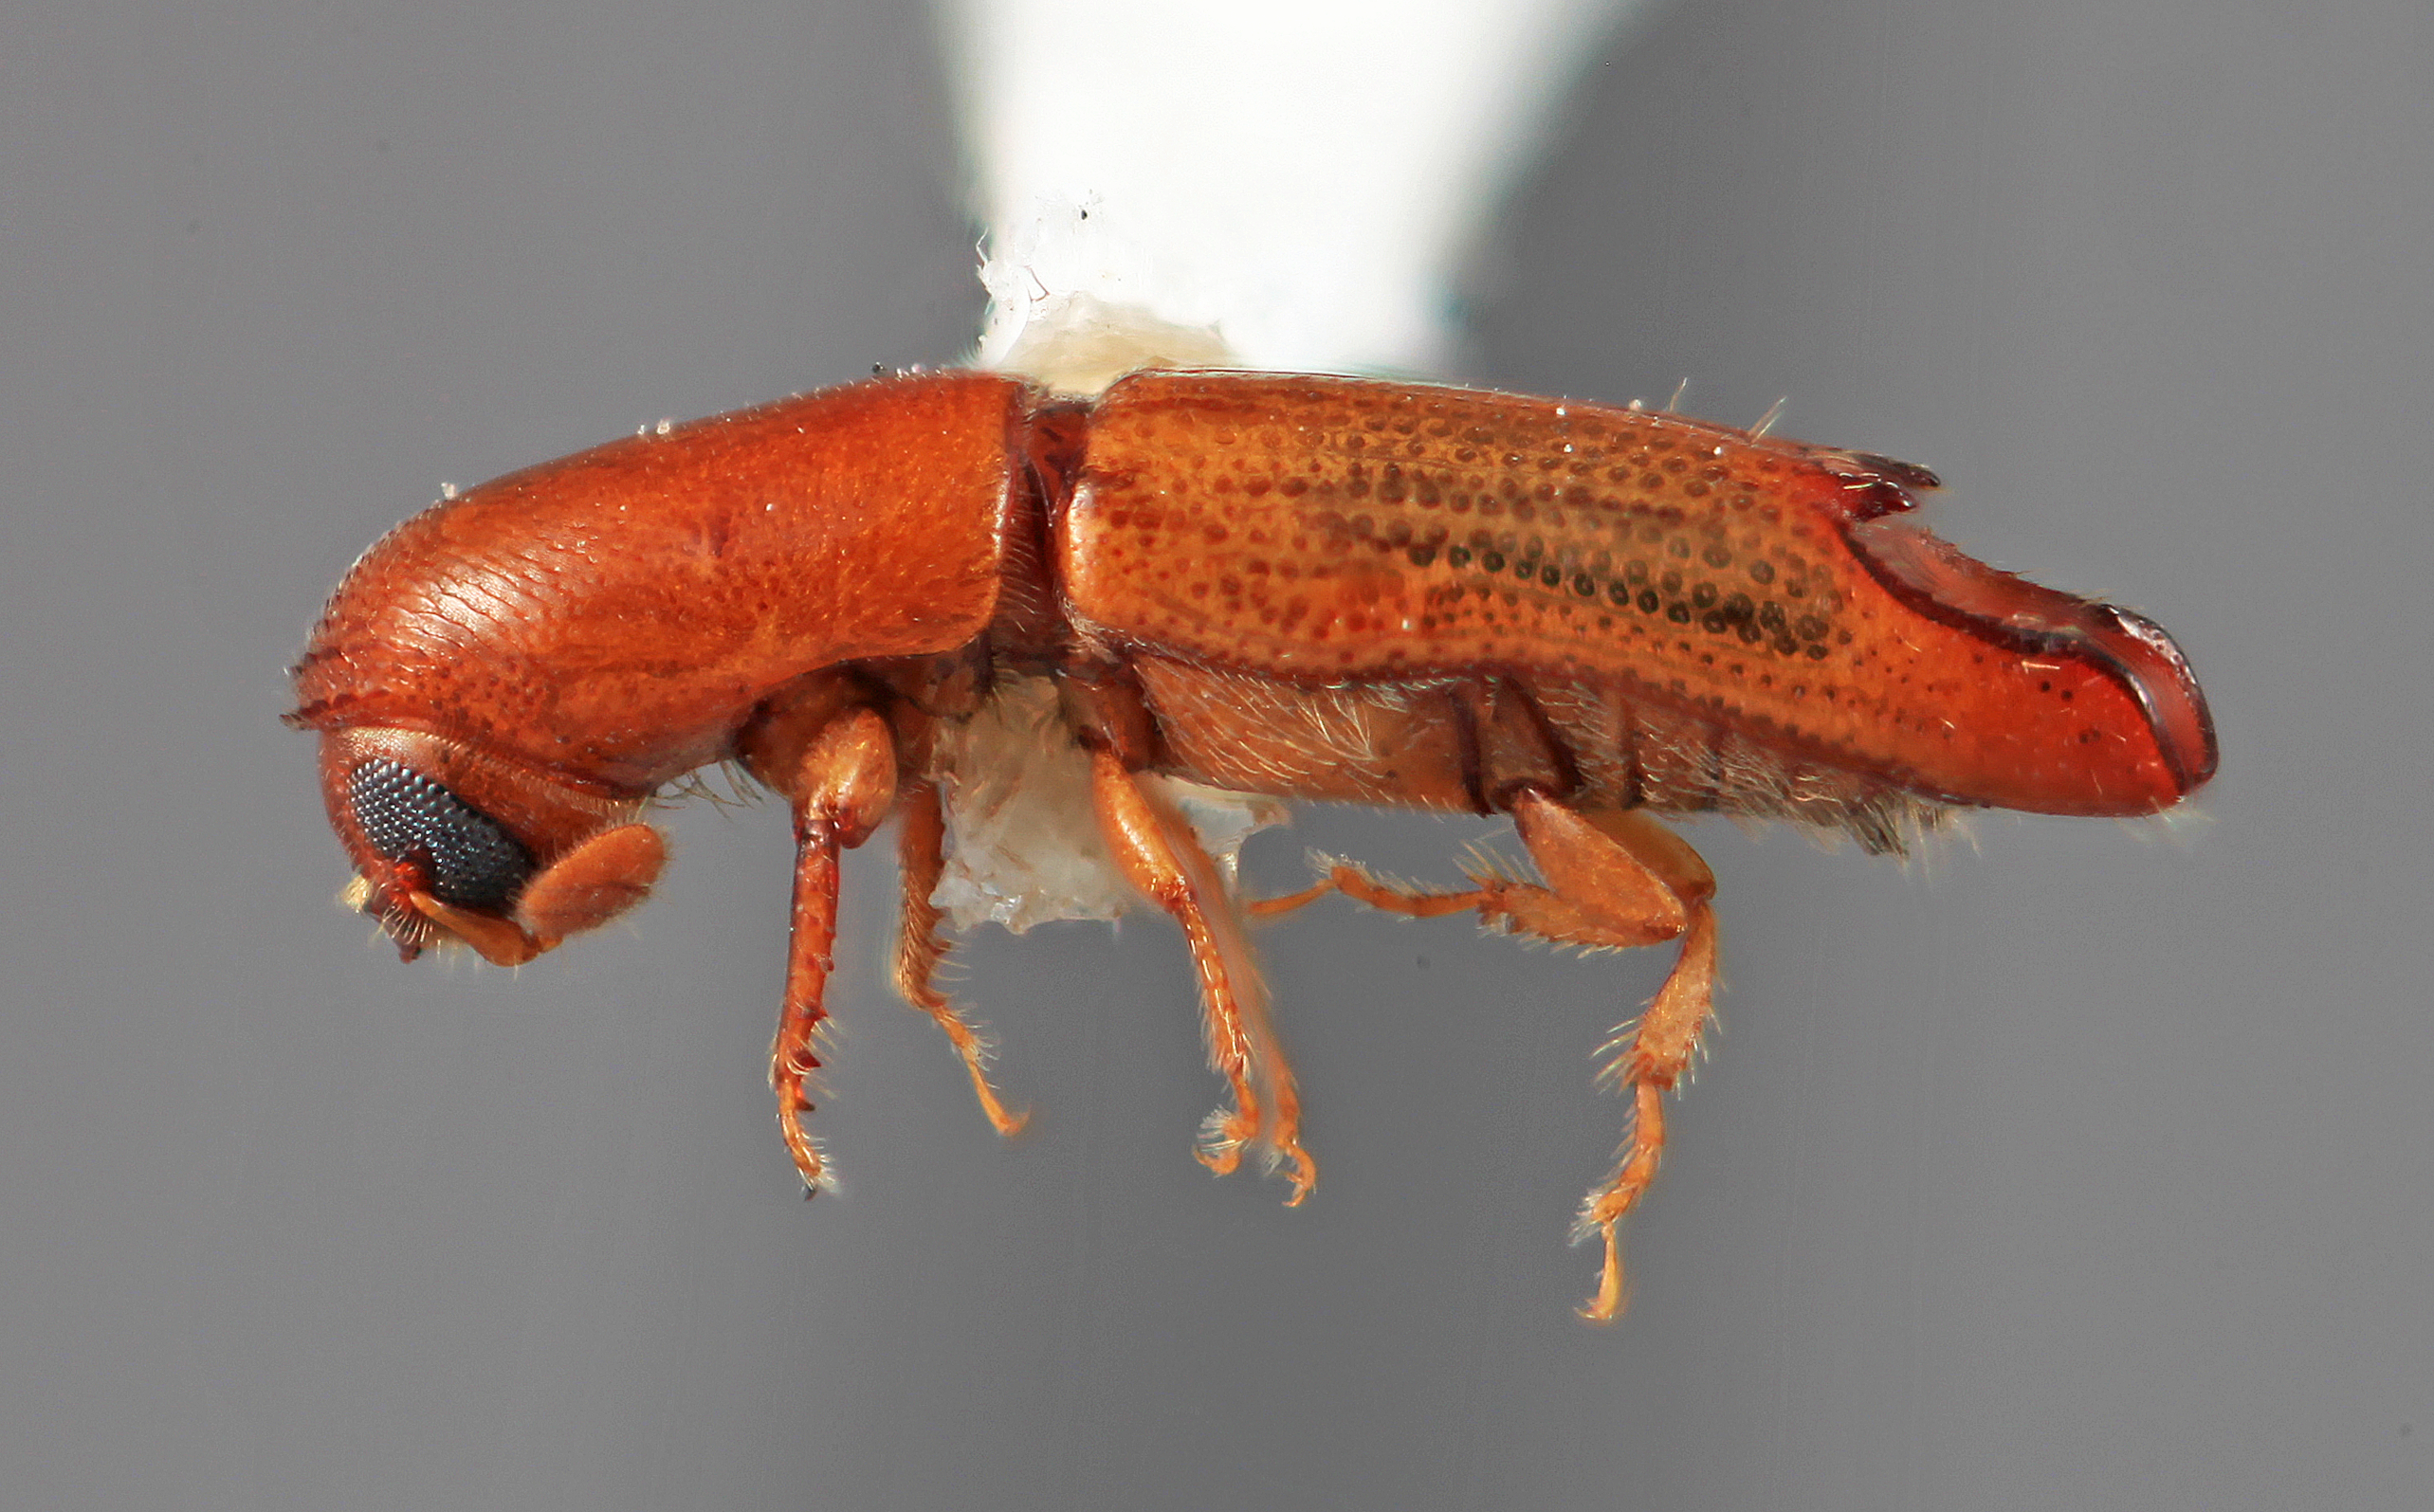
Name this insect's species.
Amphicranus cracens
